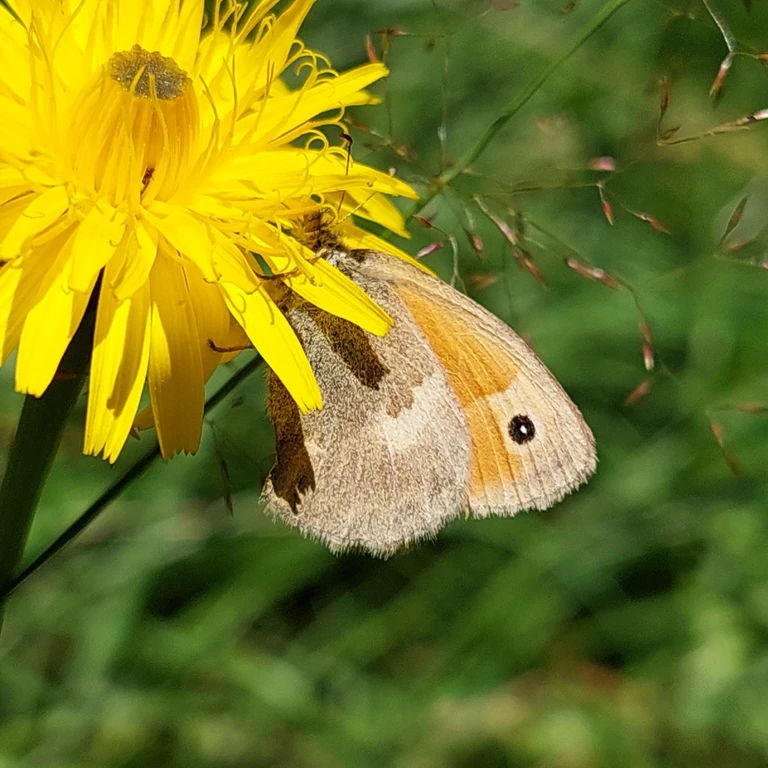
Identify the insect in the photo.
Coenonympha pamphilus
